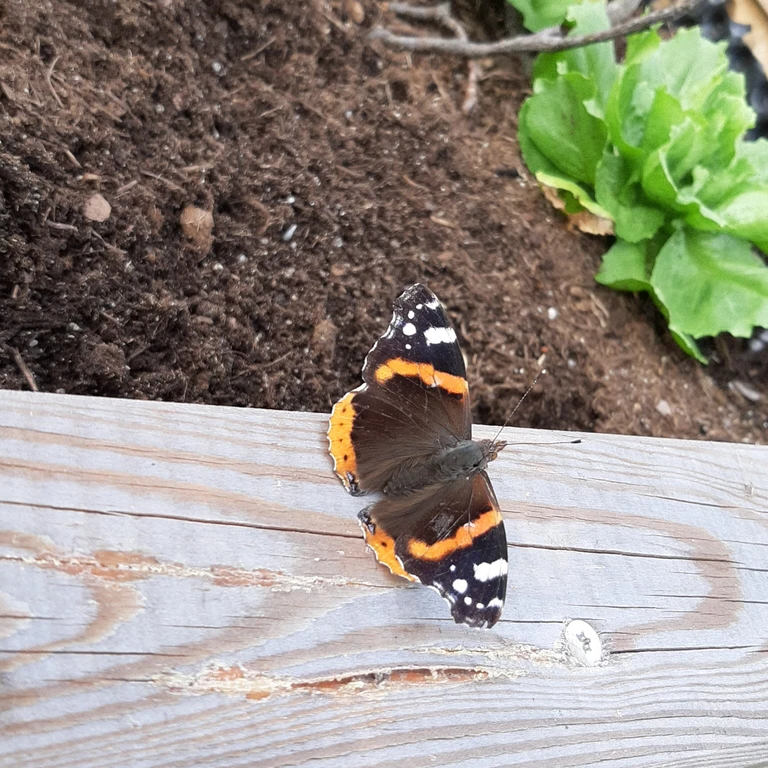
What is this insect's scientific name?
Vanessa atalanta
